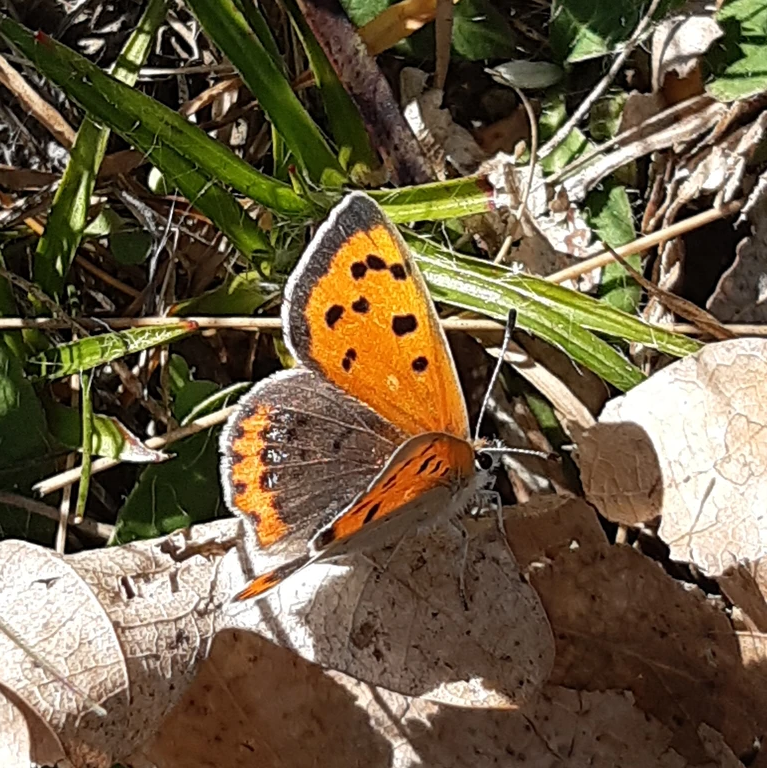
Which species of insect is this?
Lycaena phlaeas
